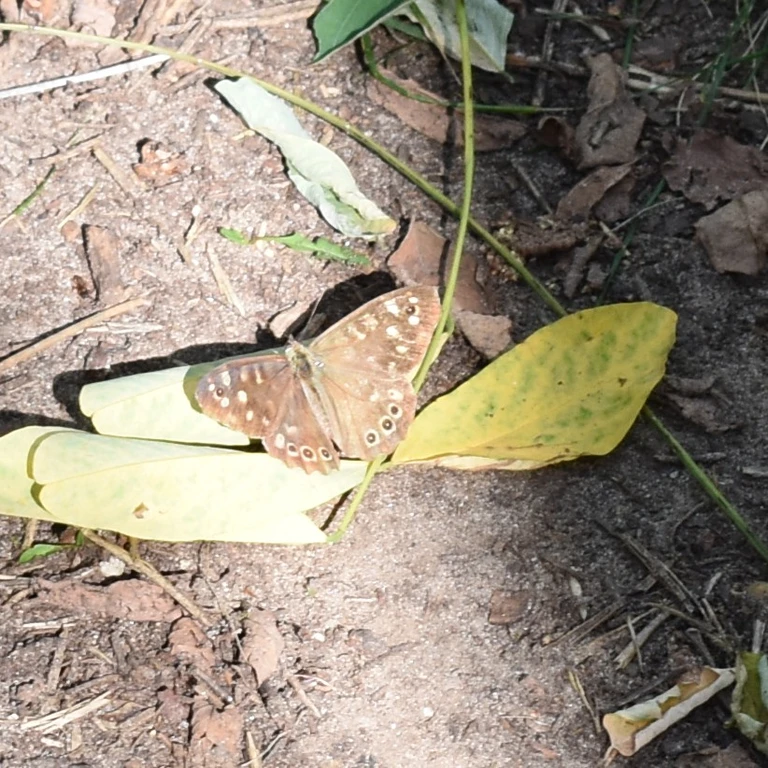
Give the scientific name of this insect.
Pararge aegeria
